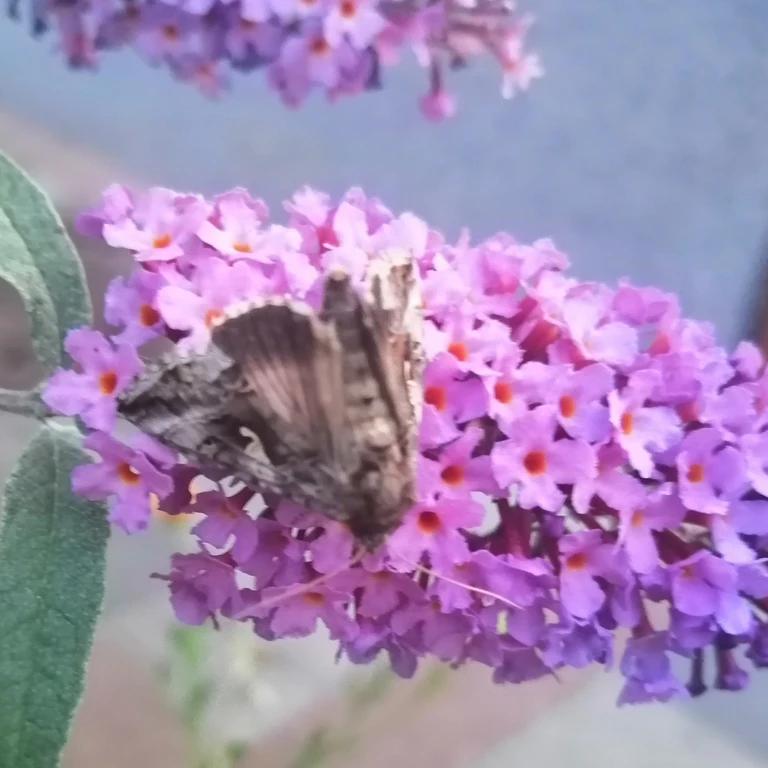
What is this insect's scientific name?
Autographa gamma
